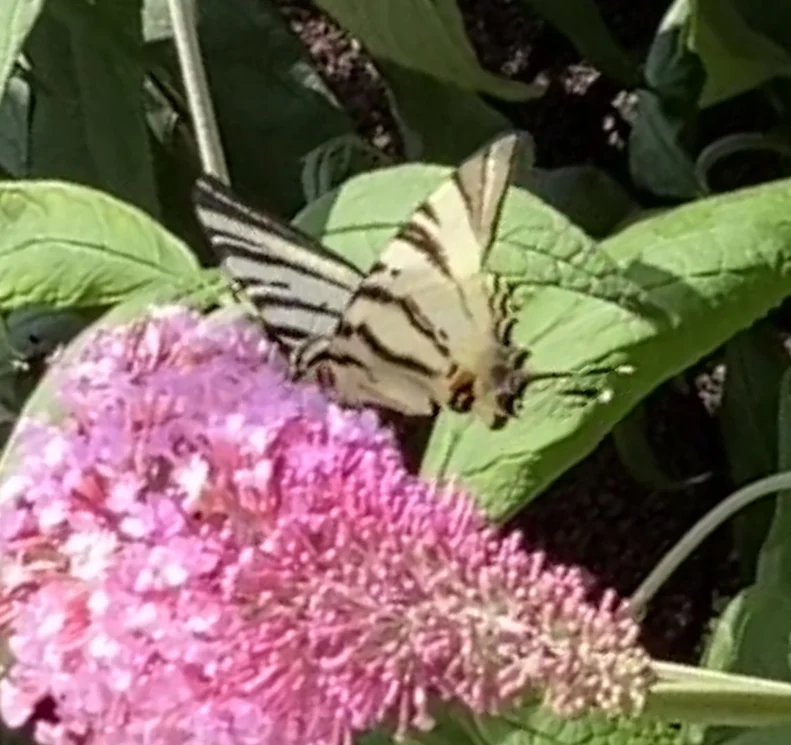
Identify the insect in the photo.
Iphiclides podalirius
